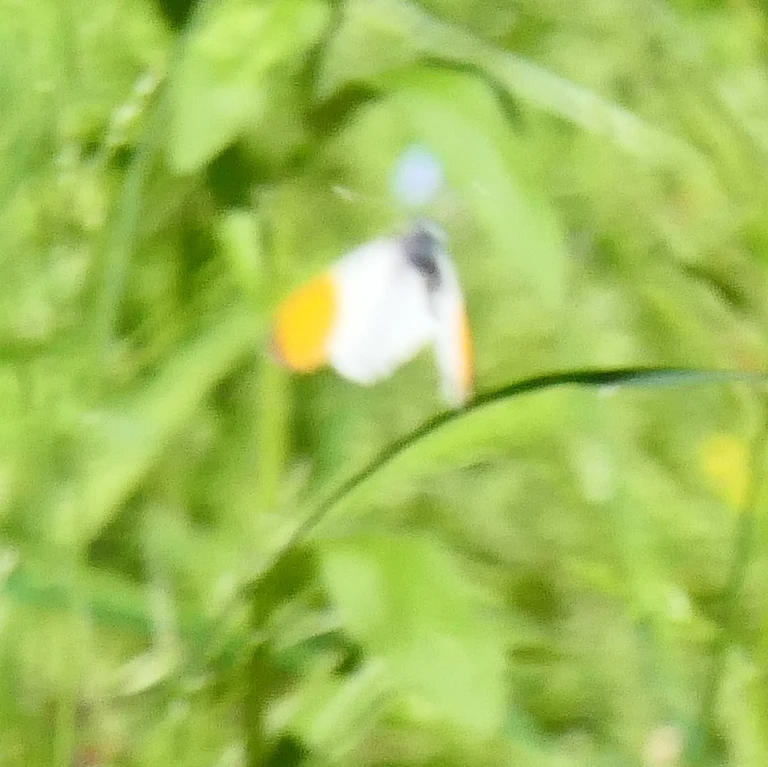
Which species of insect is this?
Anthocharis cardamines
